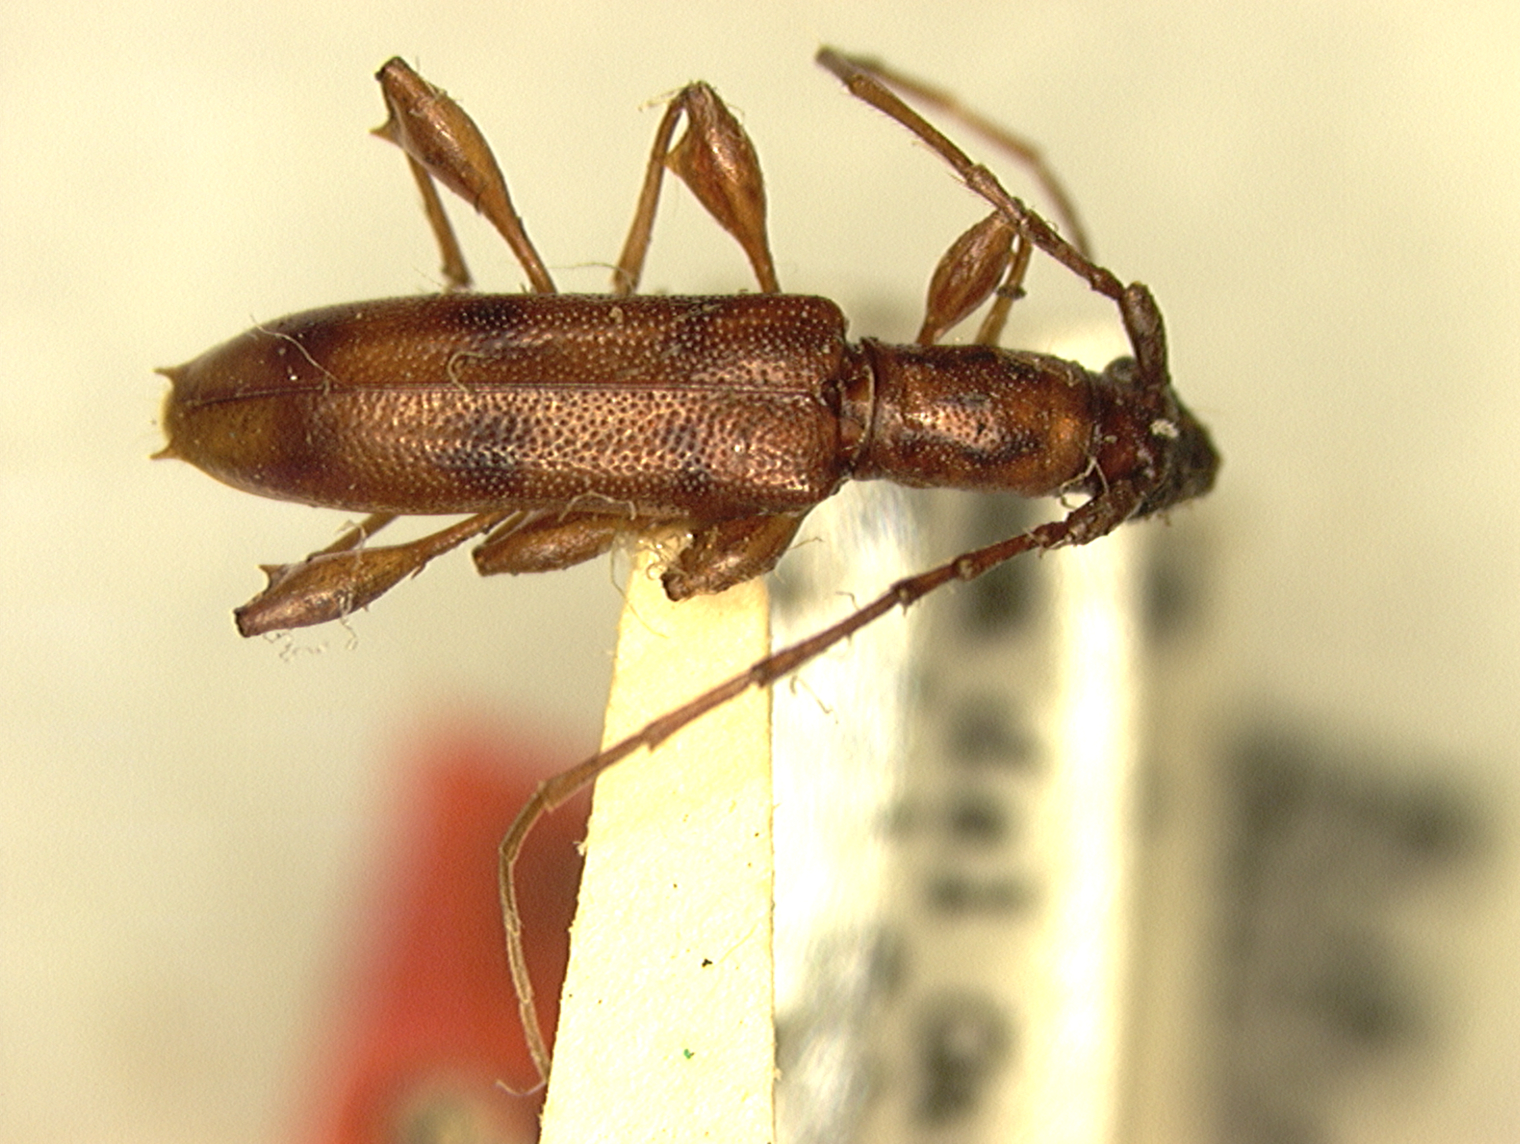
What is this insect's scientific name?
Pentomacrus acunai (also Plectromerus acunai)
